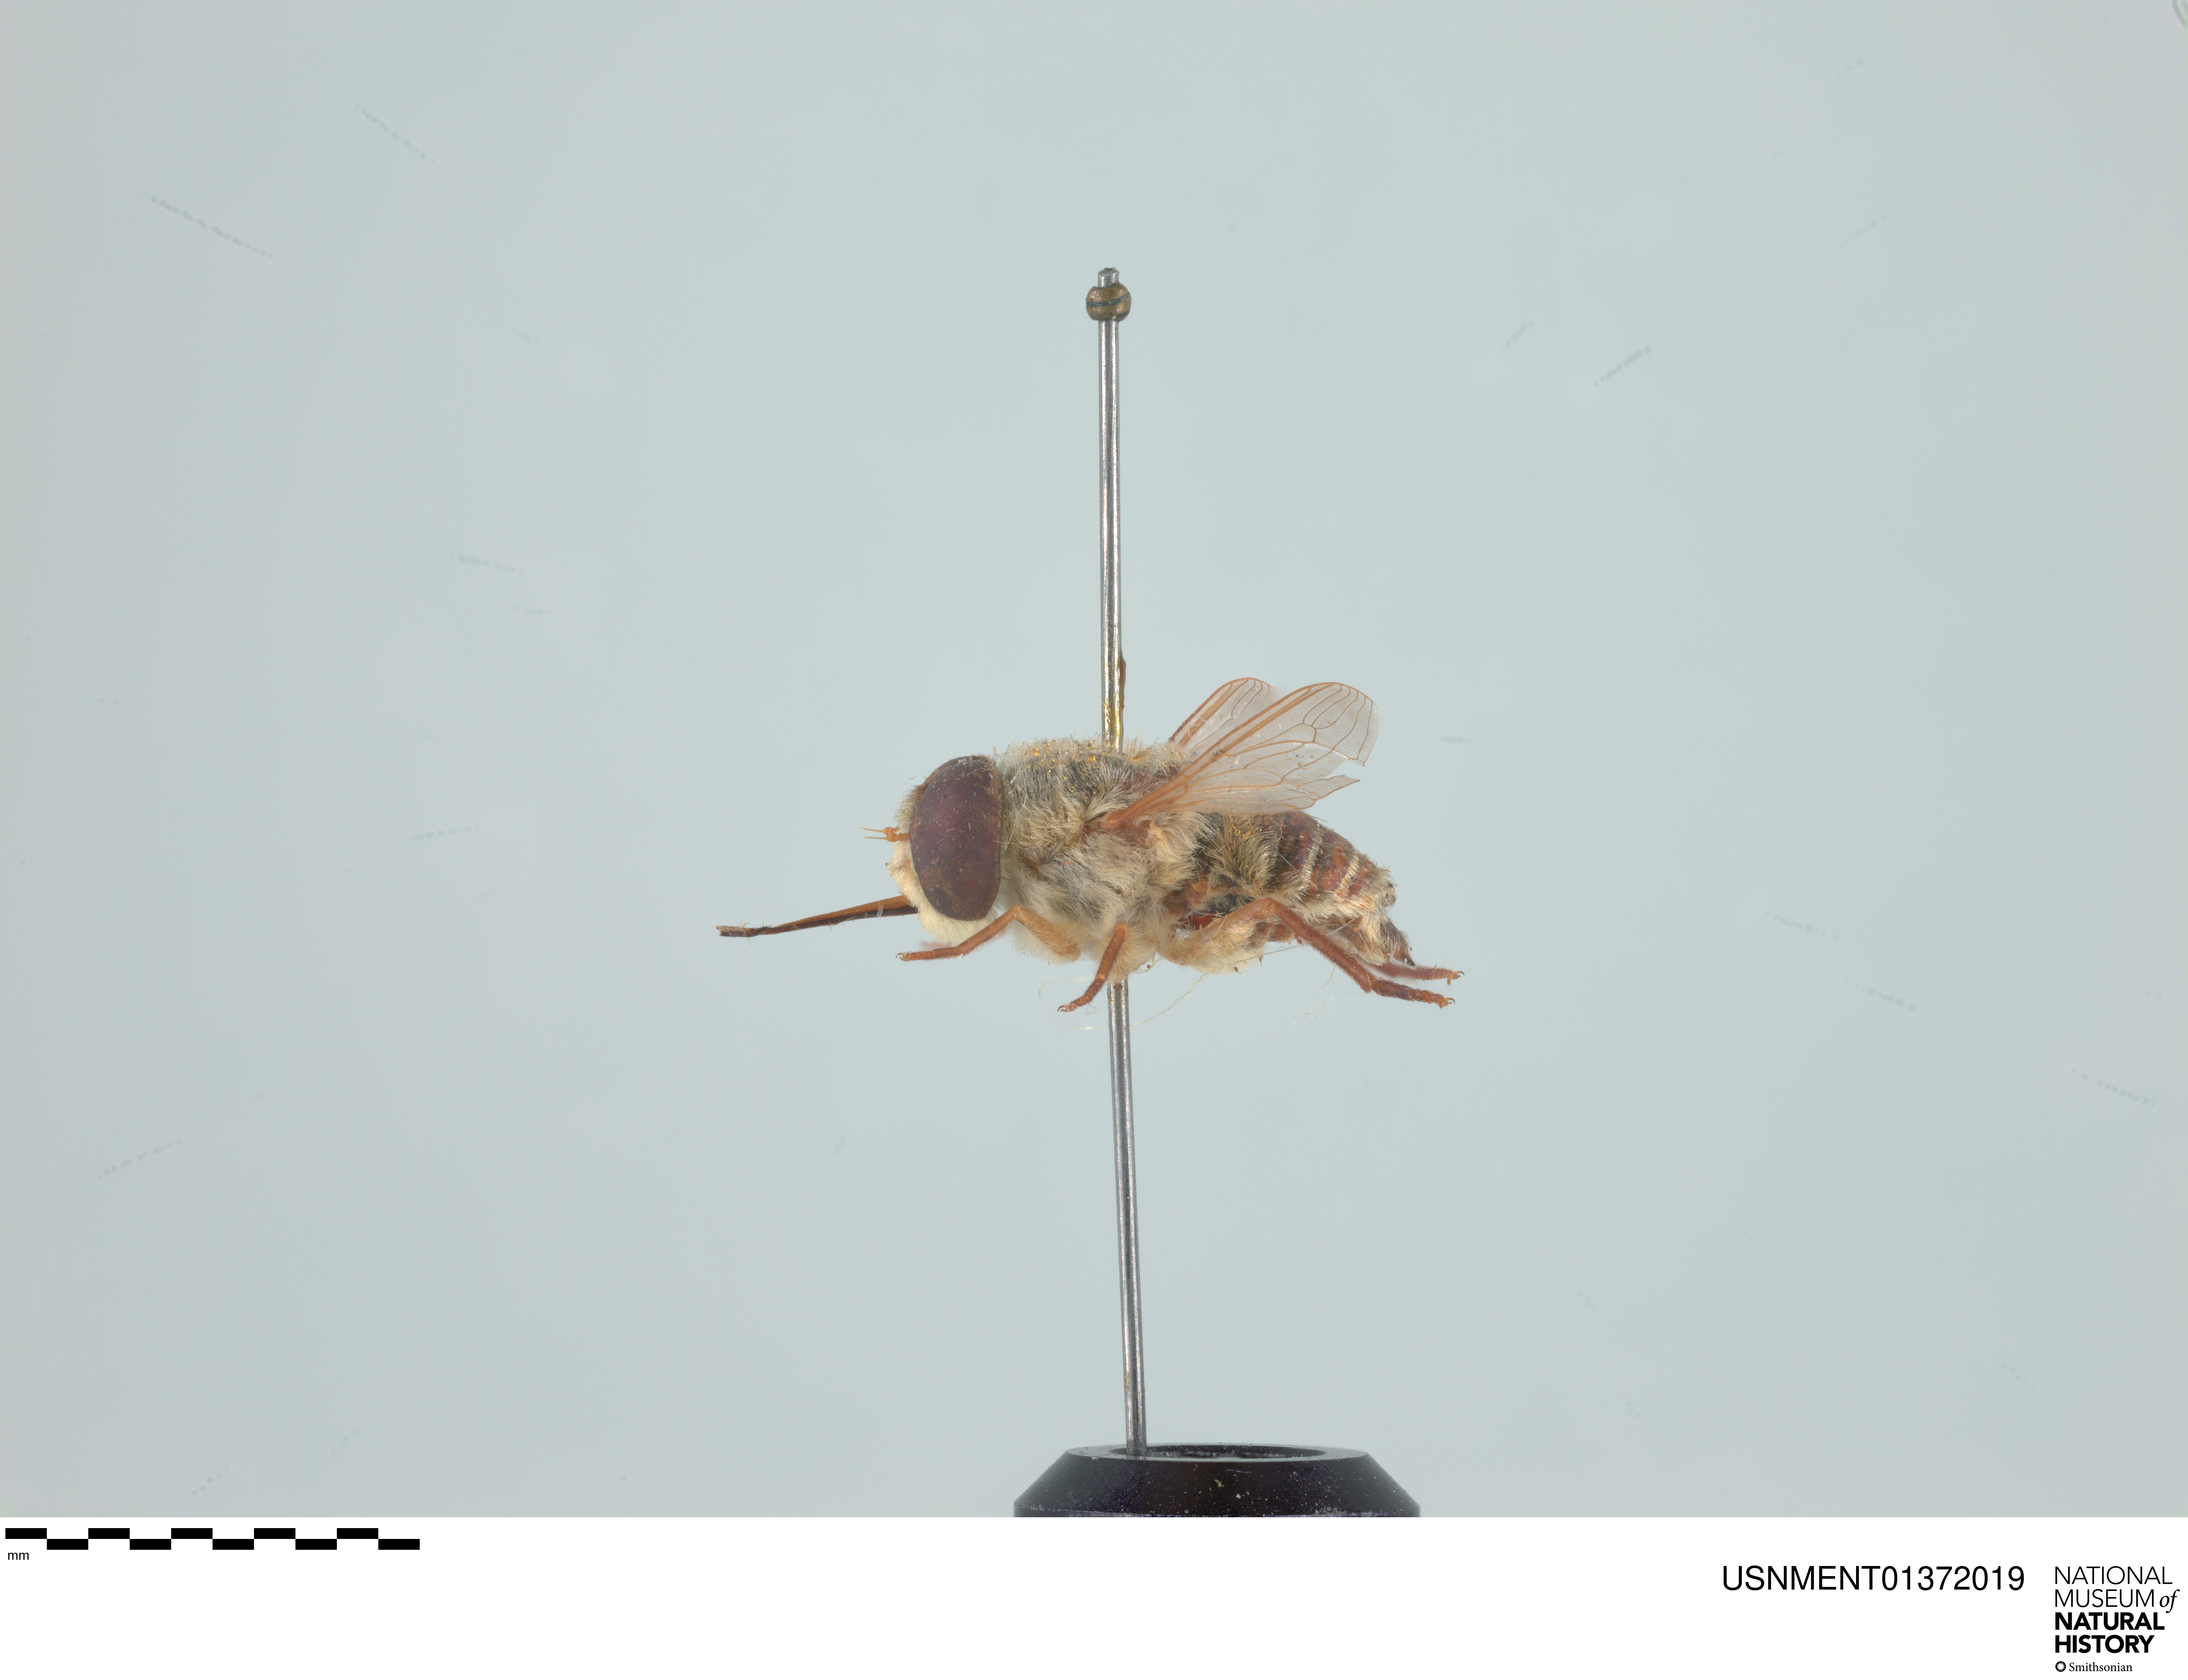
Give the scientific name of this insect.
Neorhynchocephalus volaticus
